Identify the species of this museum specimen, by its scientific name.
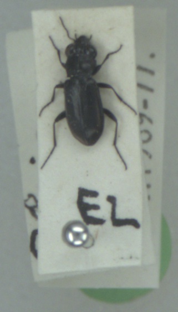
Notiophilus aquaticus
